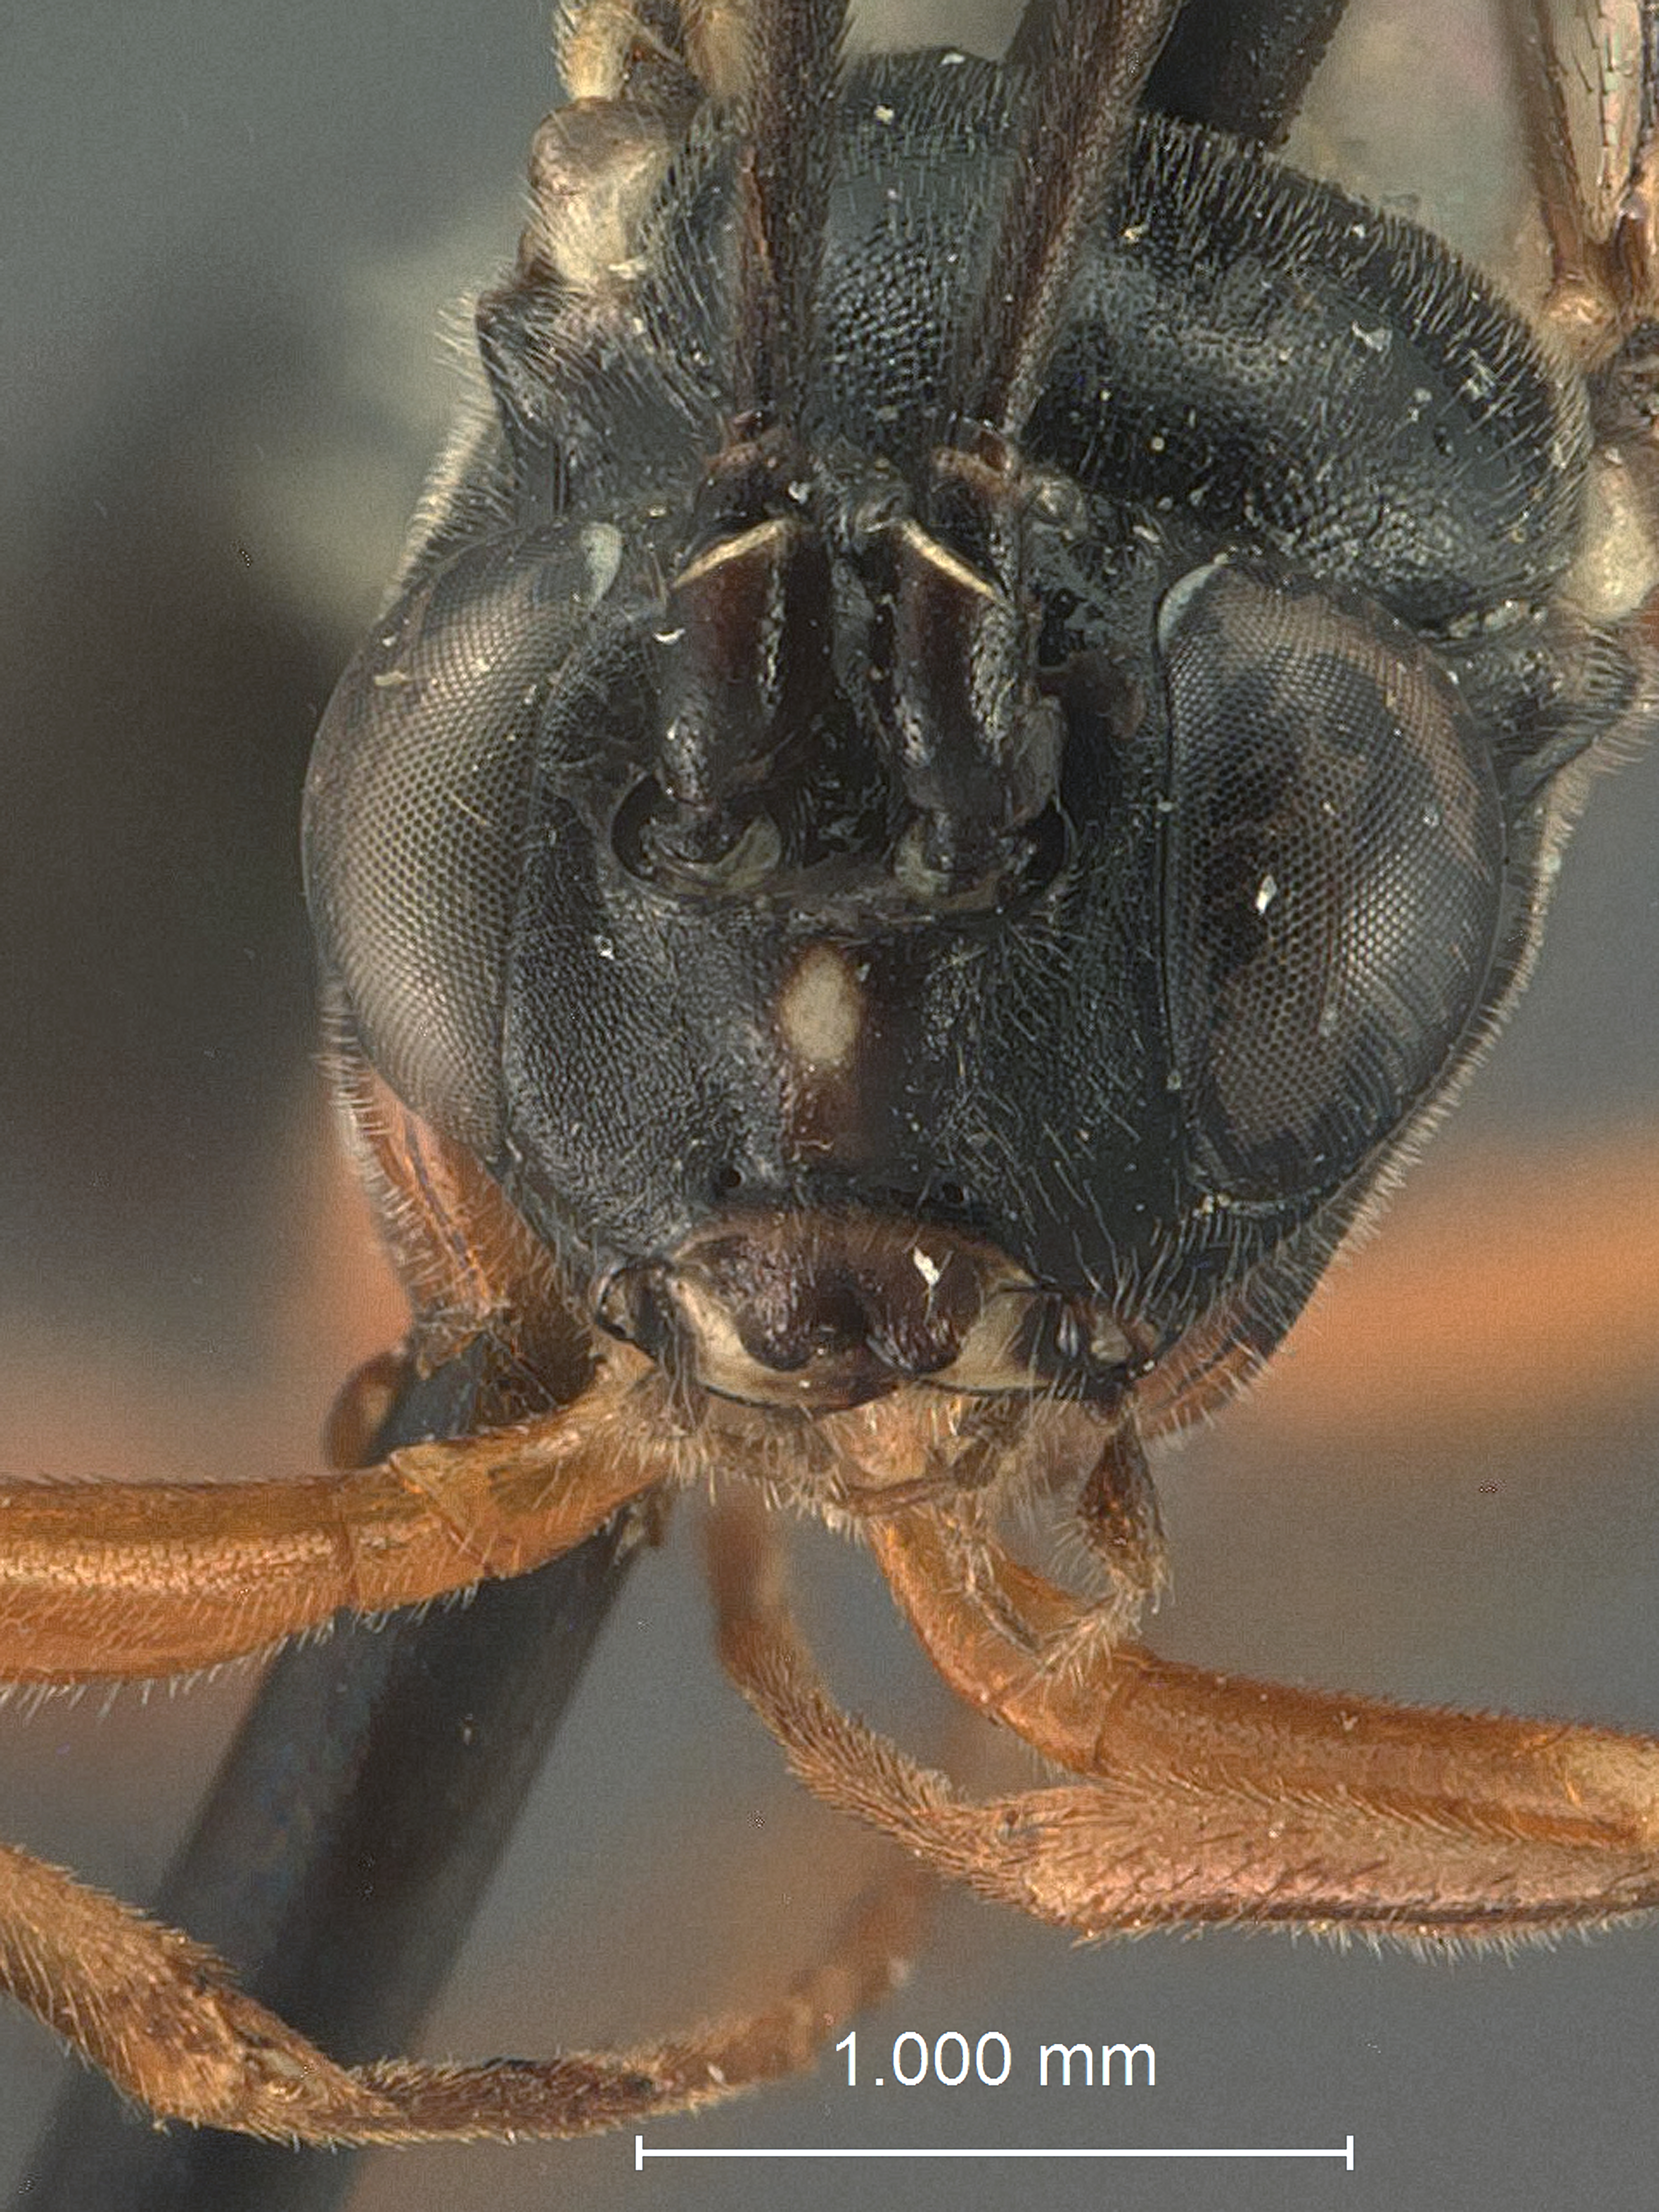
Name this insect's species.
Enizemum matanuskae
